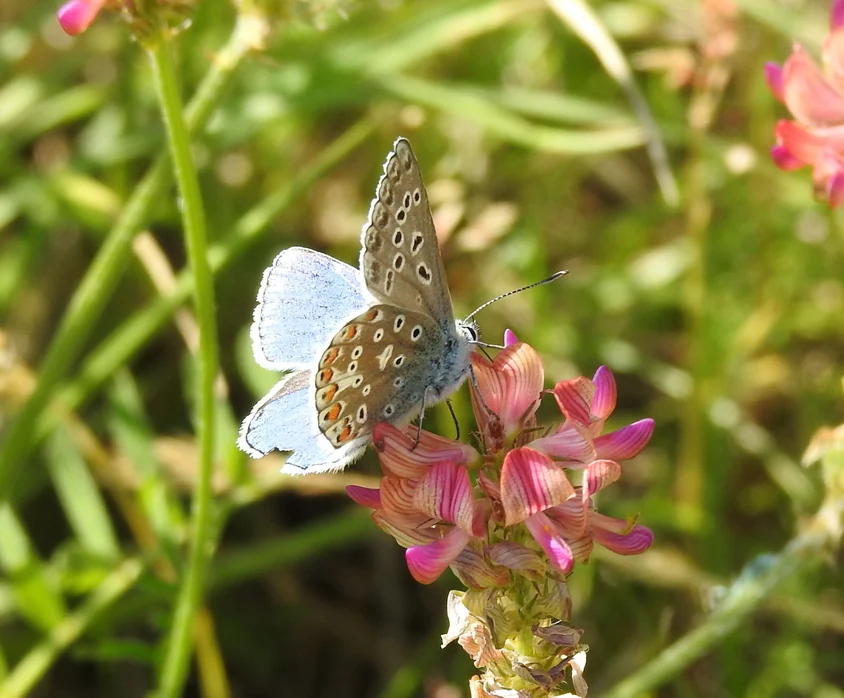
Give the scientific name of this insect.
Lysandra bellargus
